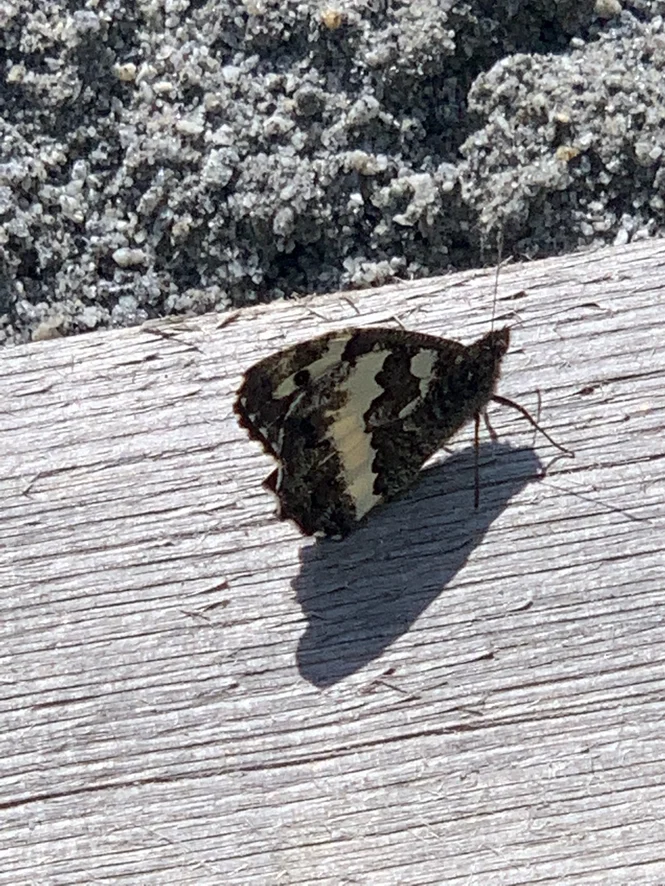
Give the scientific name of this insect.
Brintesia circe
